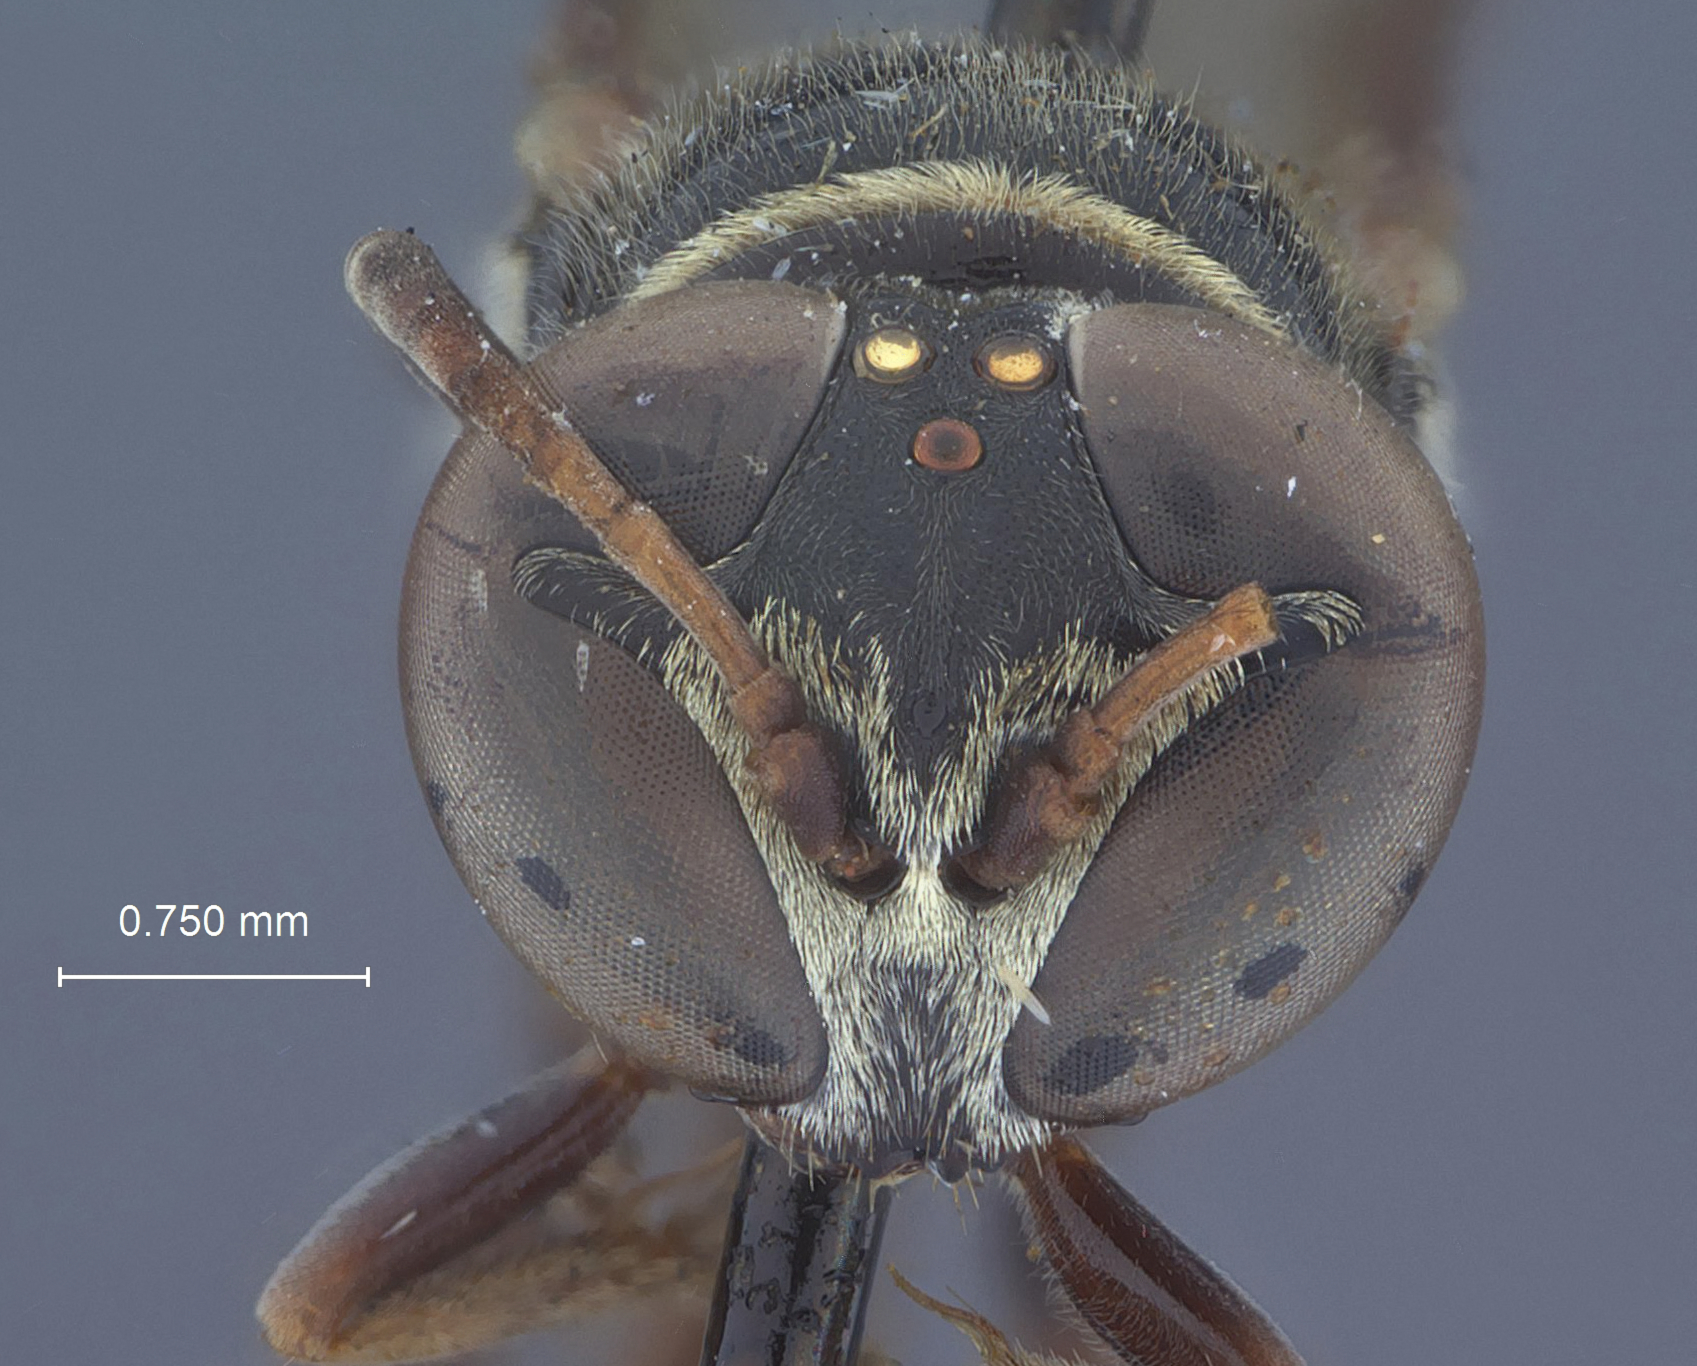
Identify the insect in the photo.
Trypoxylon agamemnon
